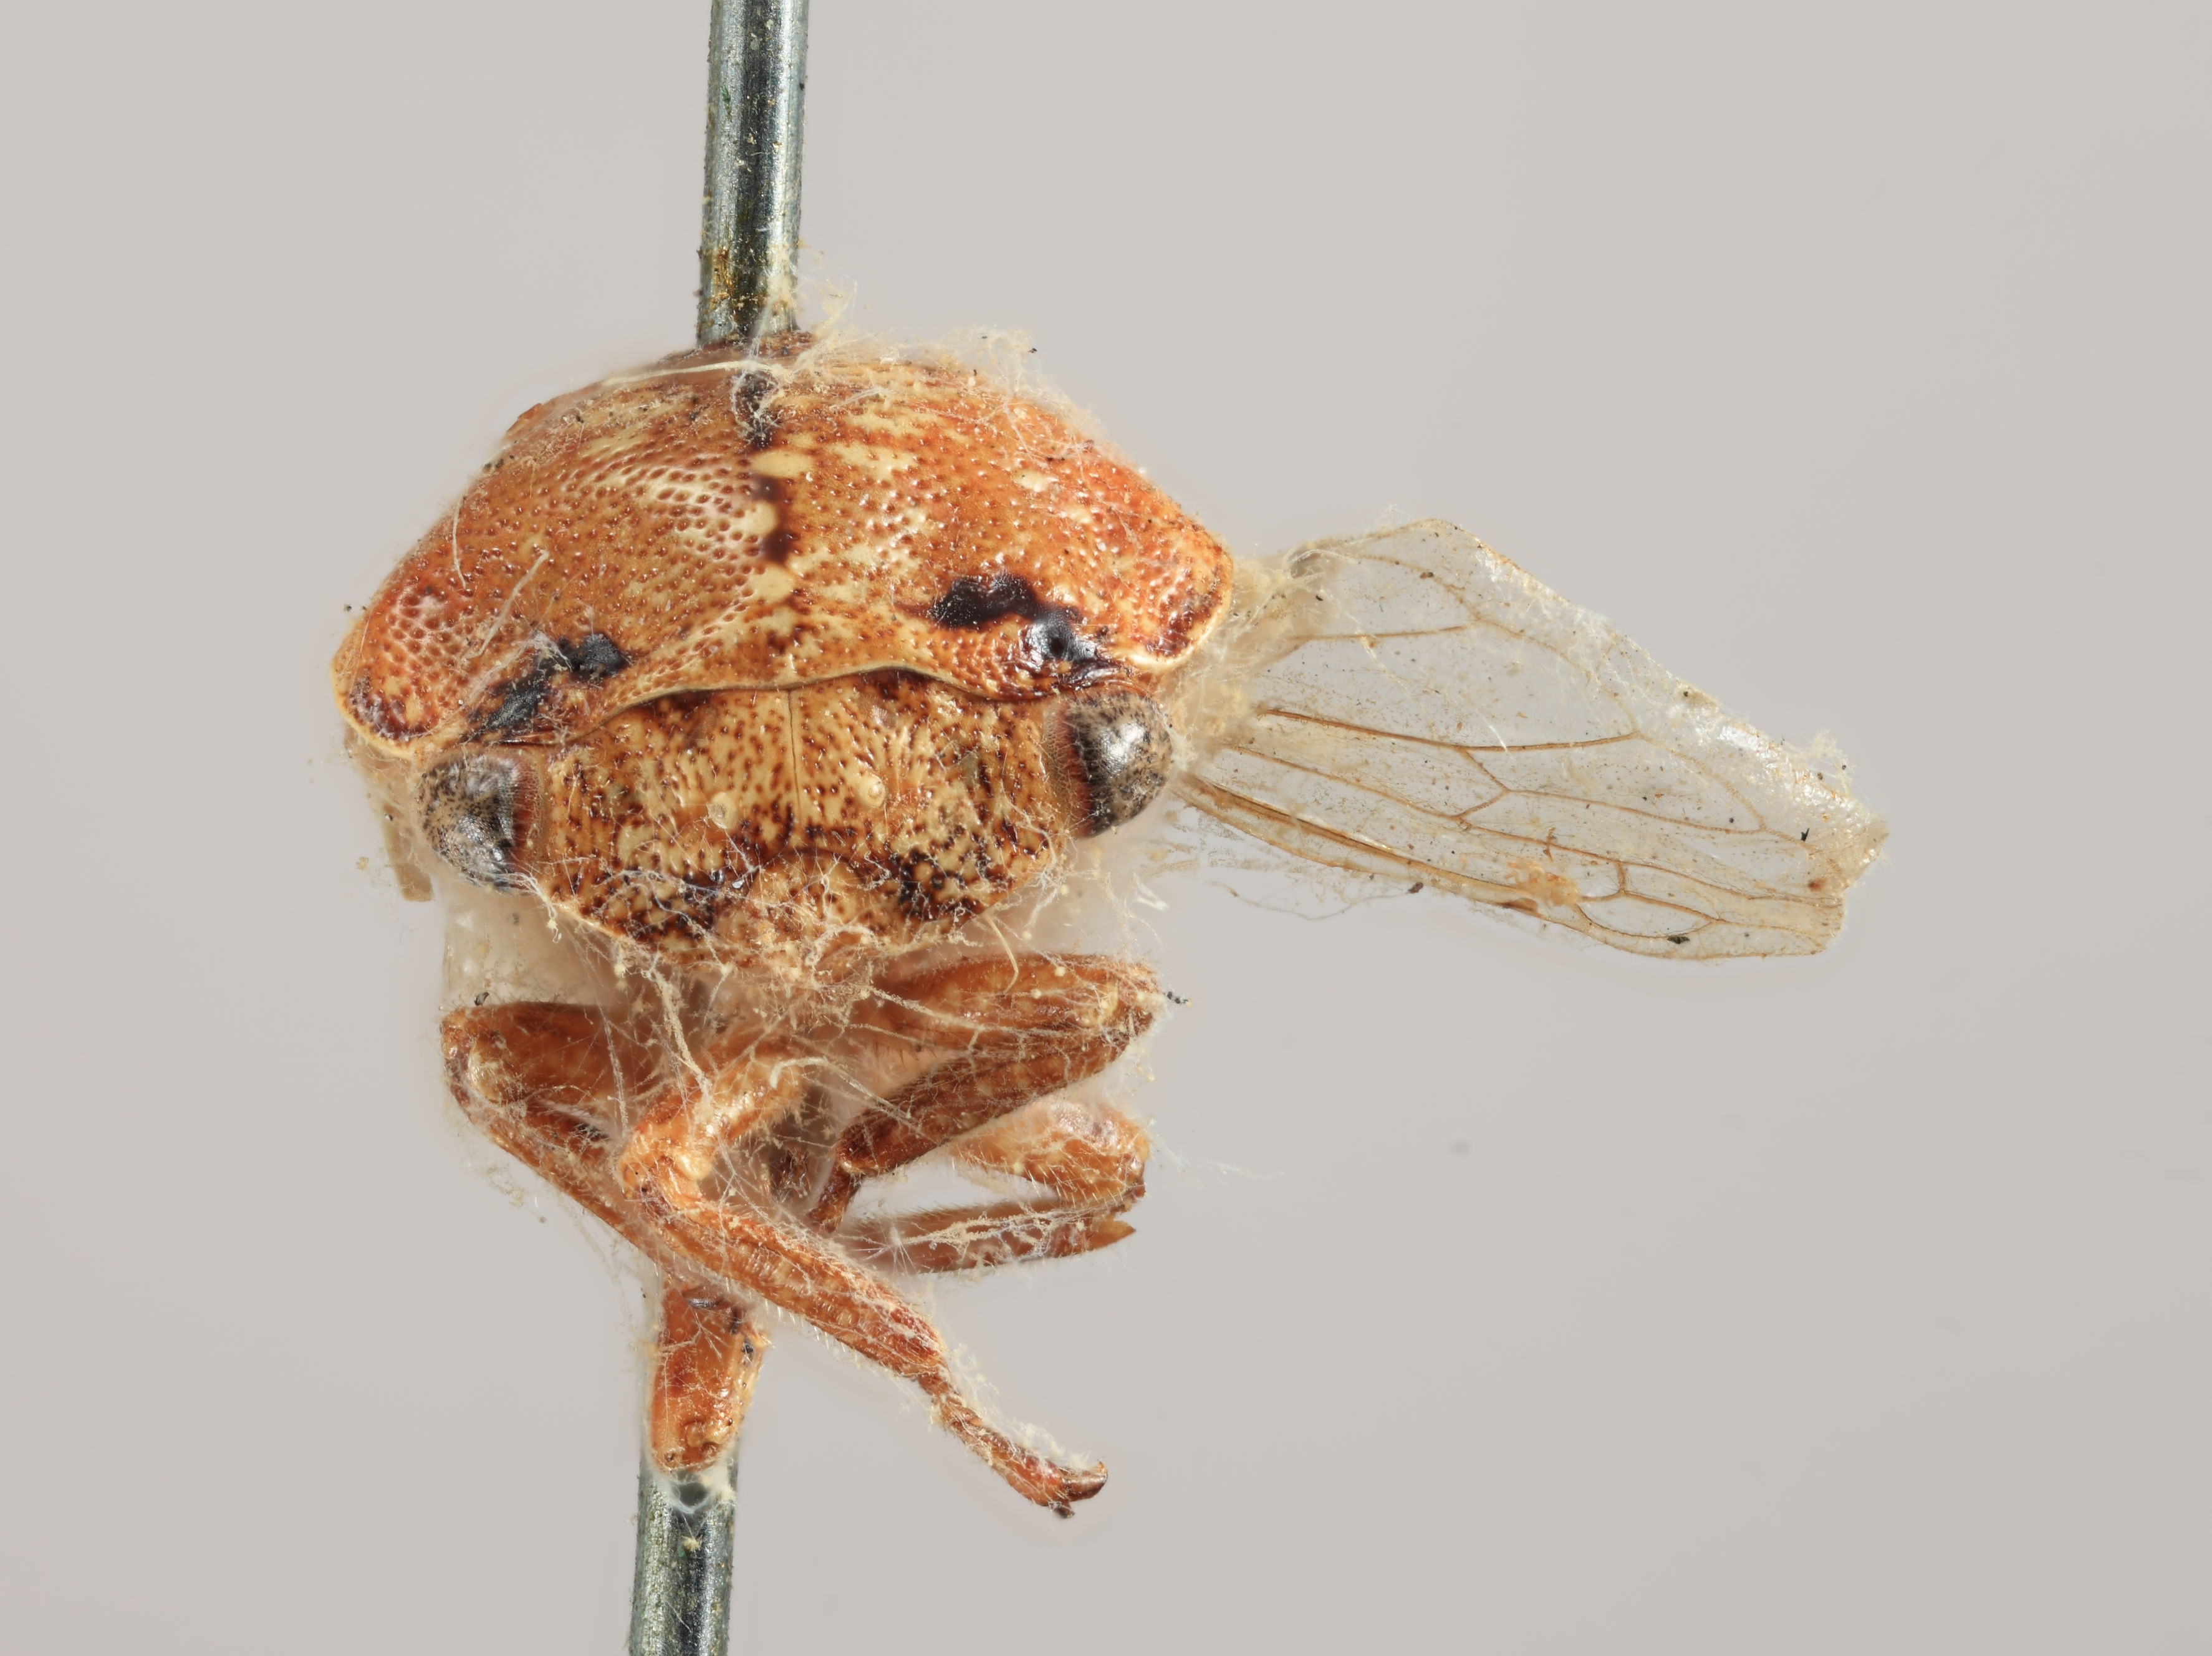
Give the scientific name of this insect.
Carynota vera
